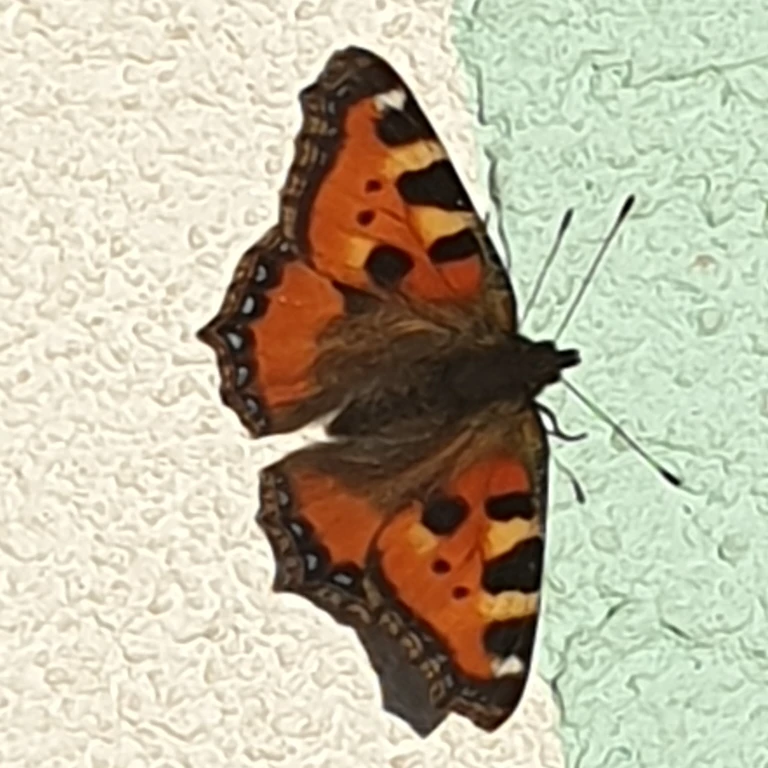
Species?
Aglais urticae
